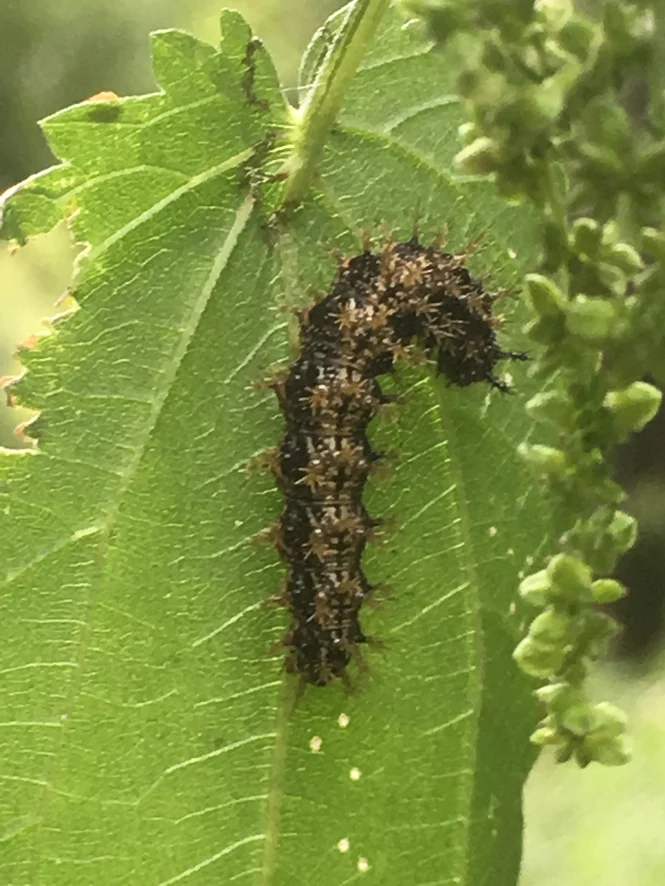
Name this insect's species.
Araschnia levana
